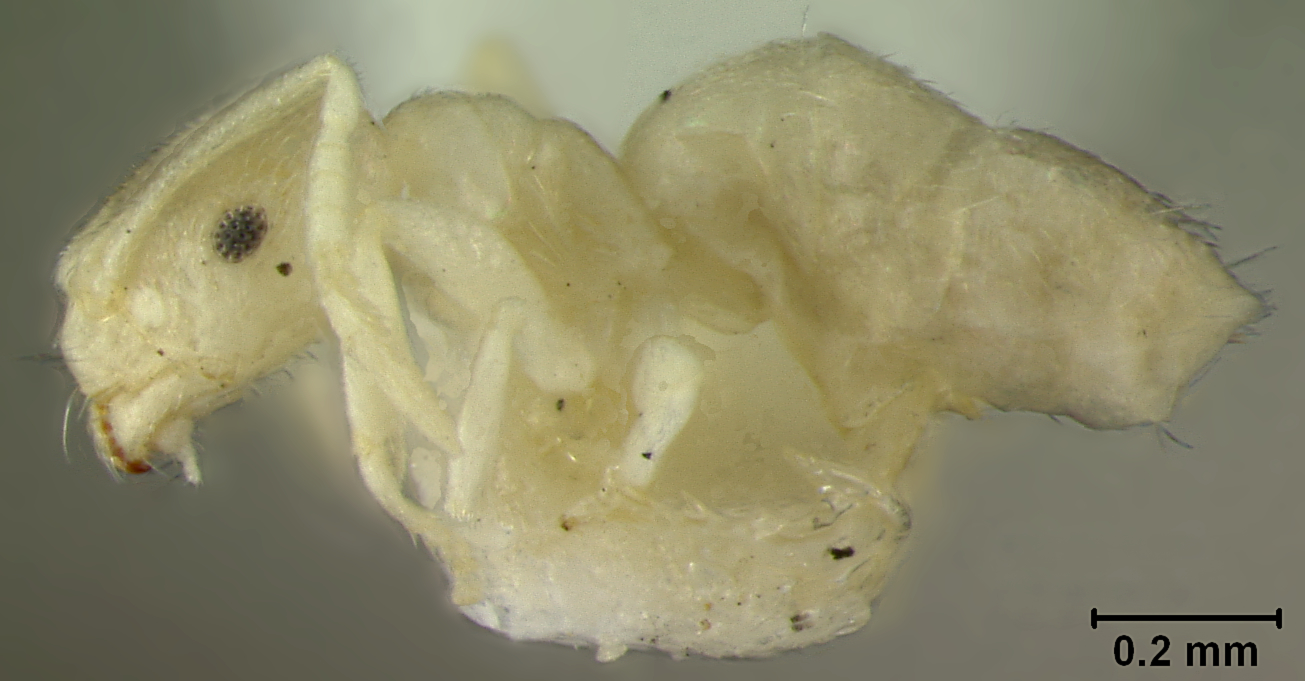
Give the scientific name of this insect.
Brachymyrmex depilis
